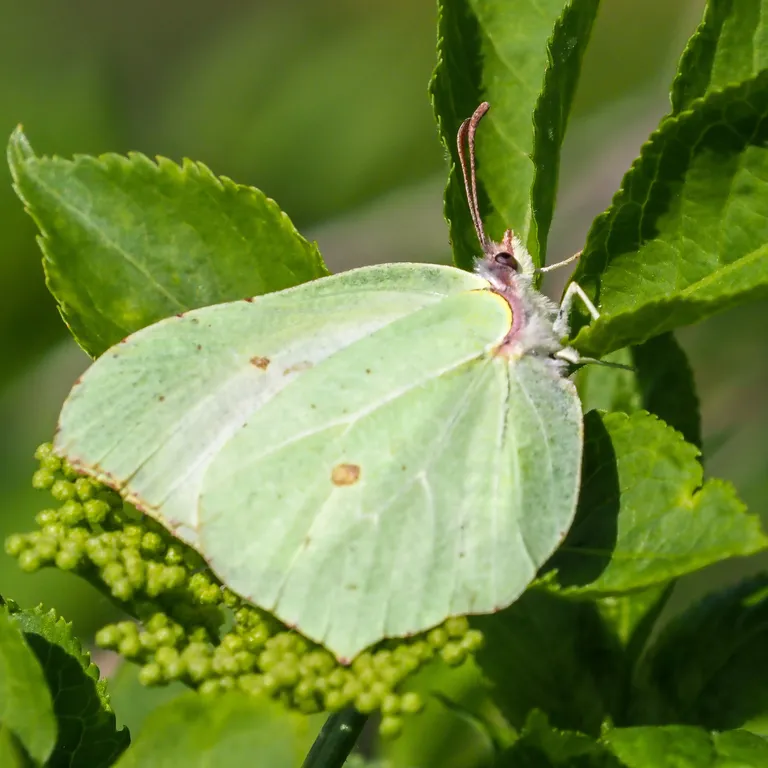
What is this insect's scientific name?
Gonepteryx rhamni
